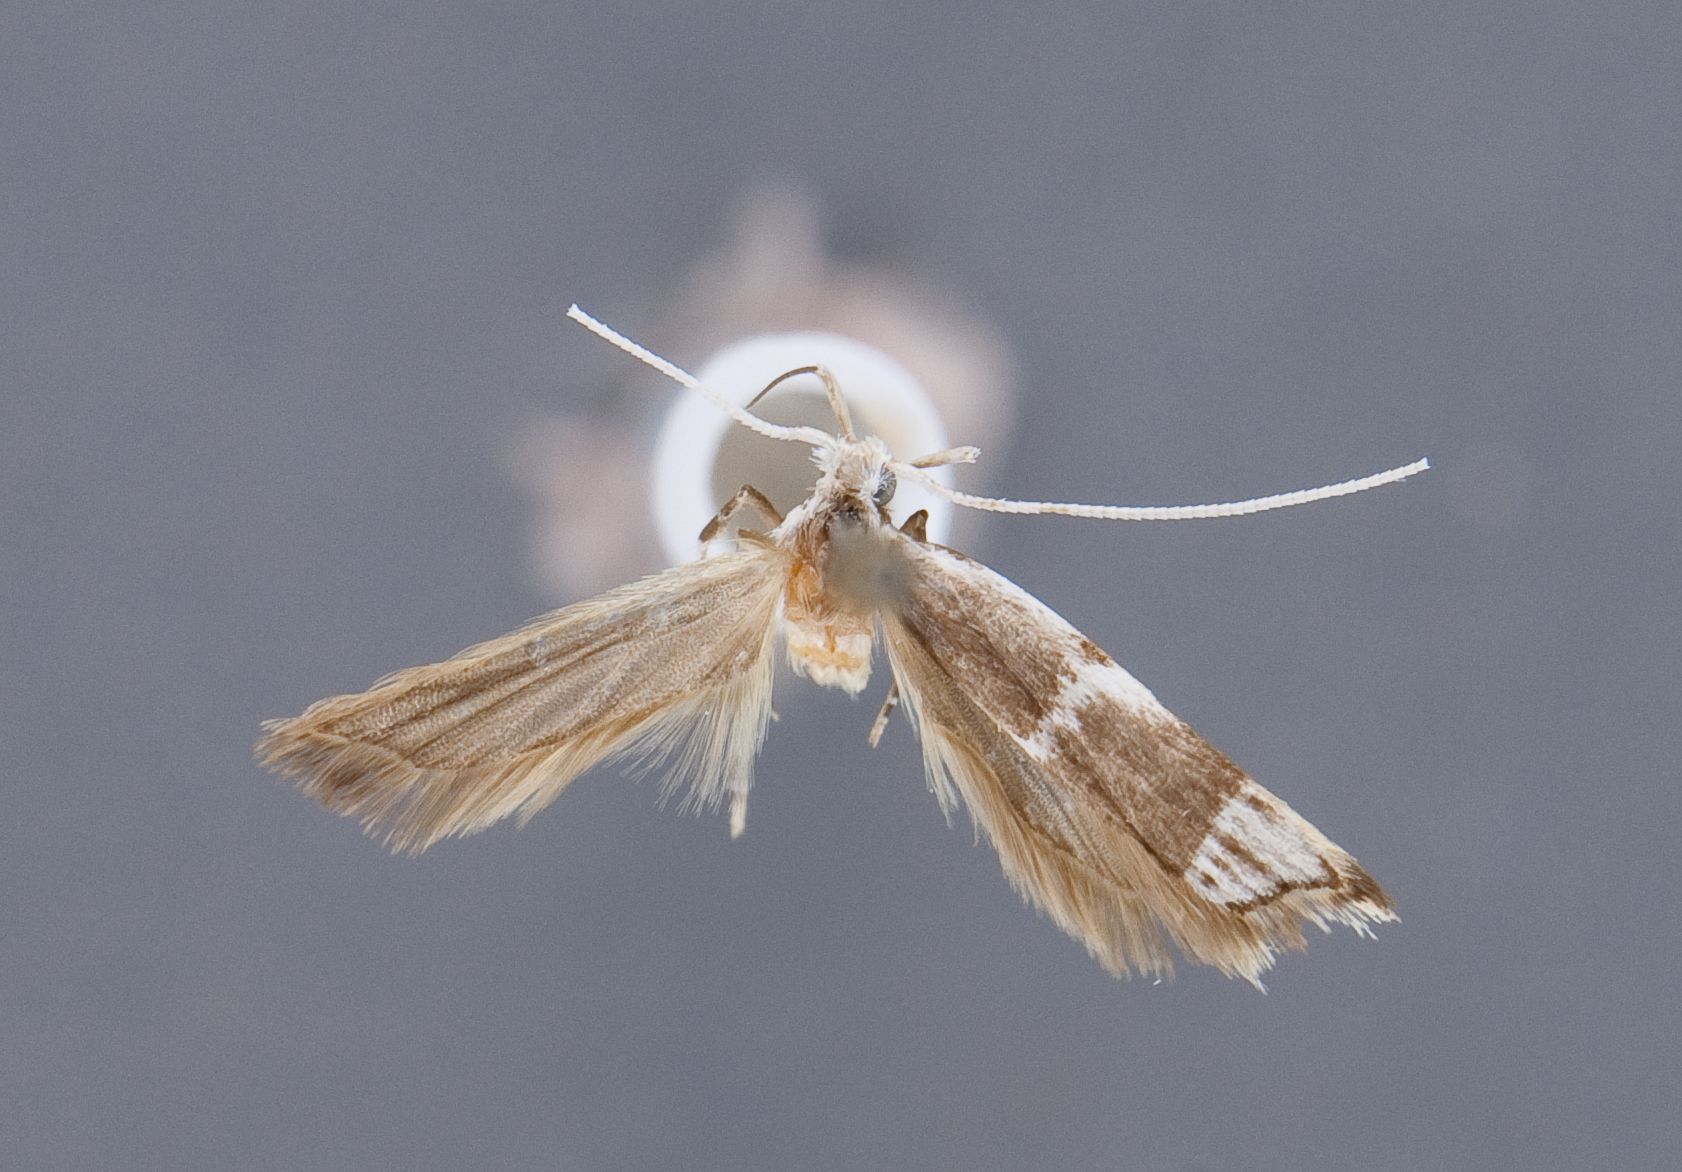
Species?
Lecithocera acribostola
